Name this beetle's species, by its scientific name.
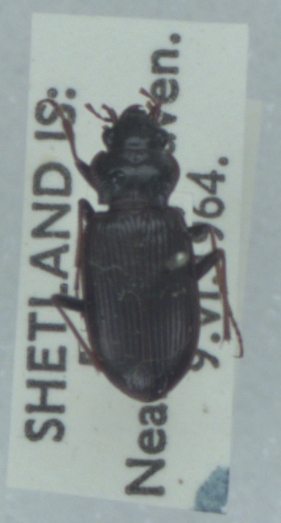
Nebria salina
